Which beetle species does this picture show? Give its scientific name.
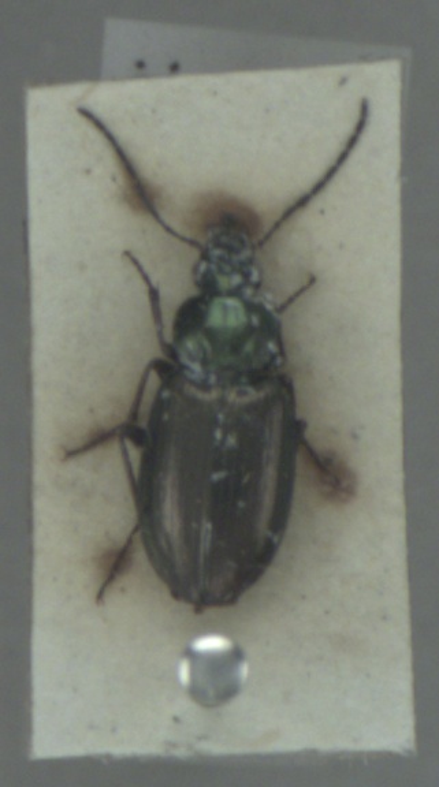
Agonum muelleri
